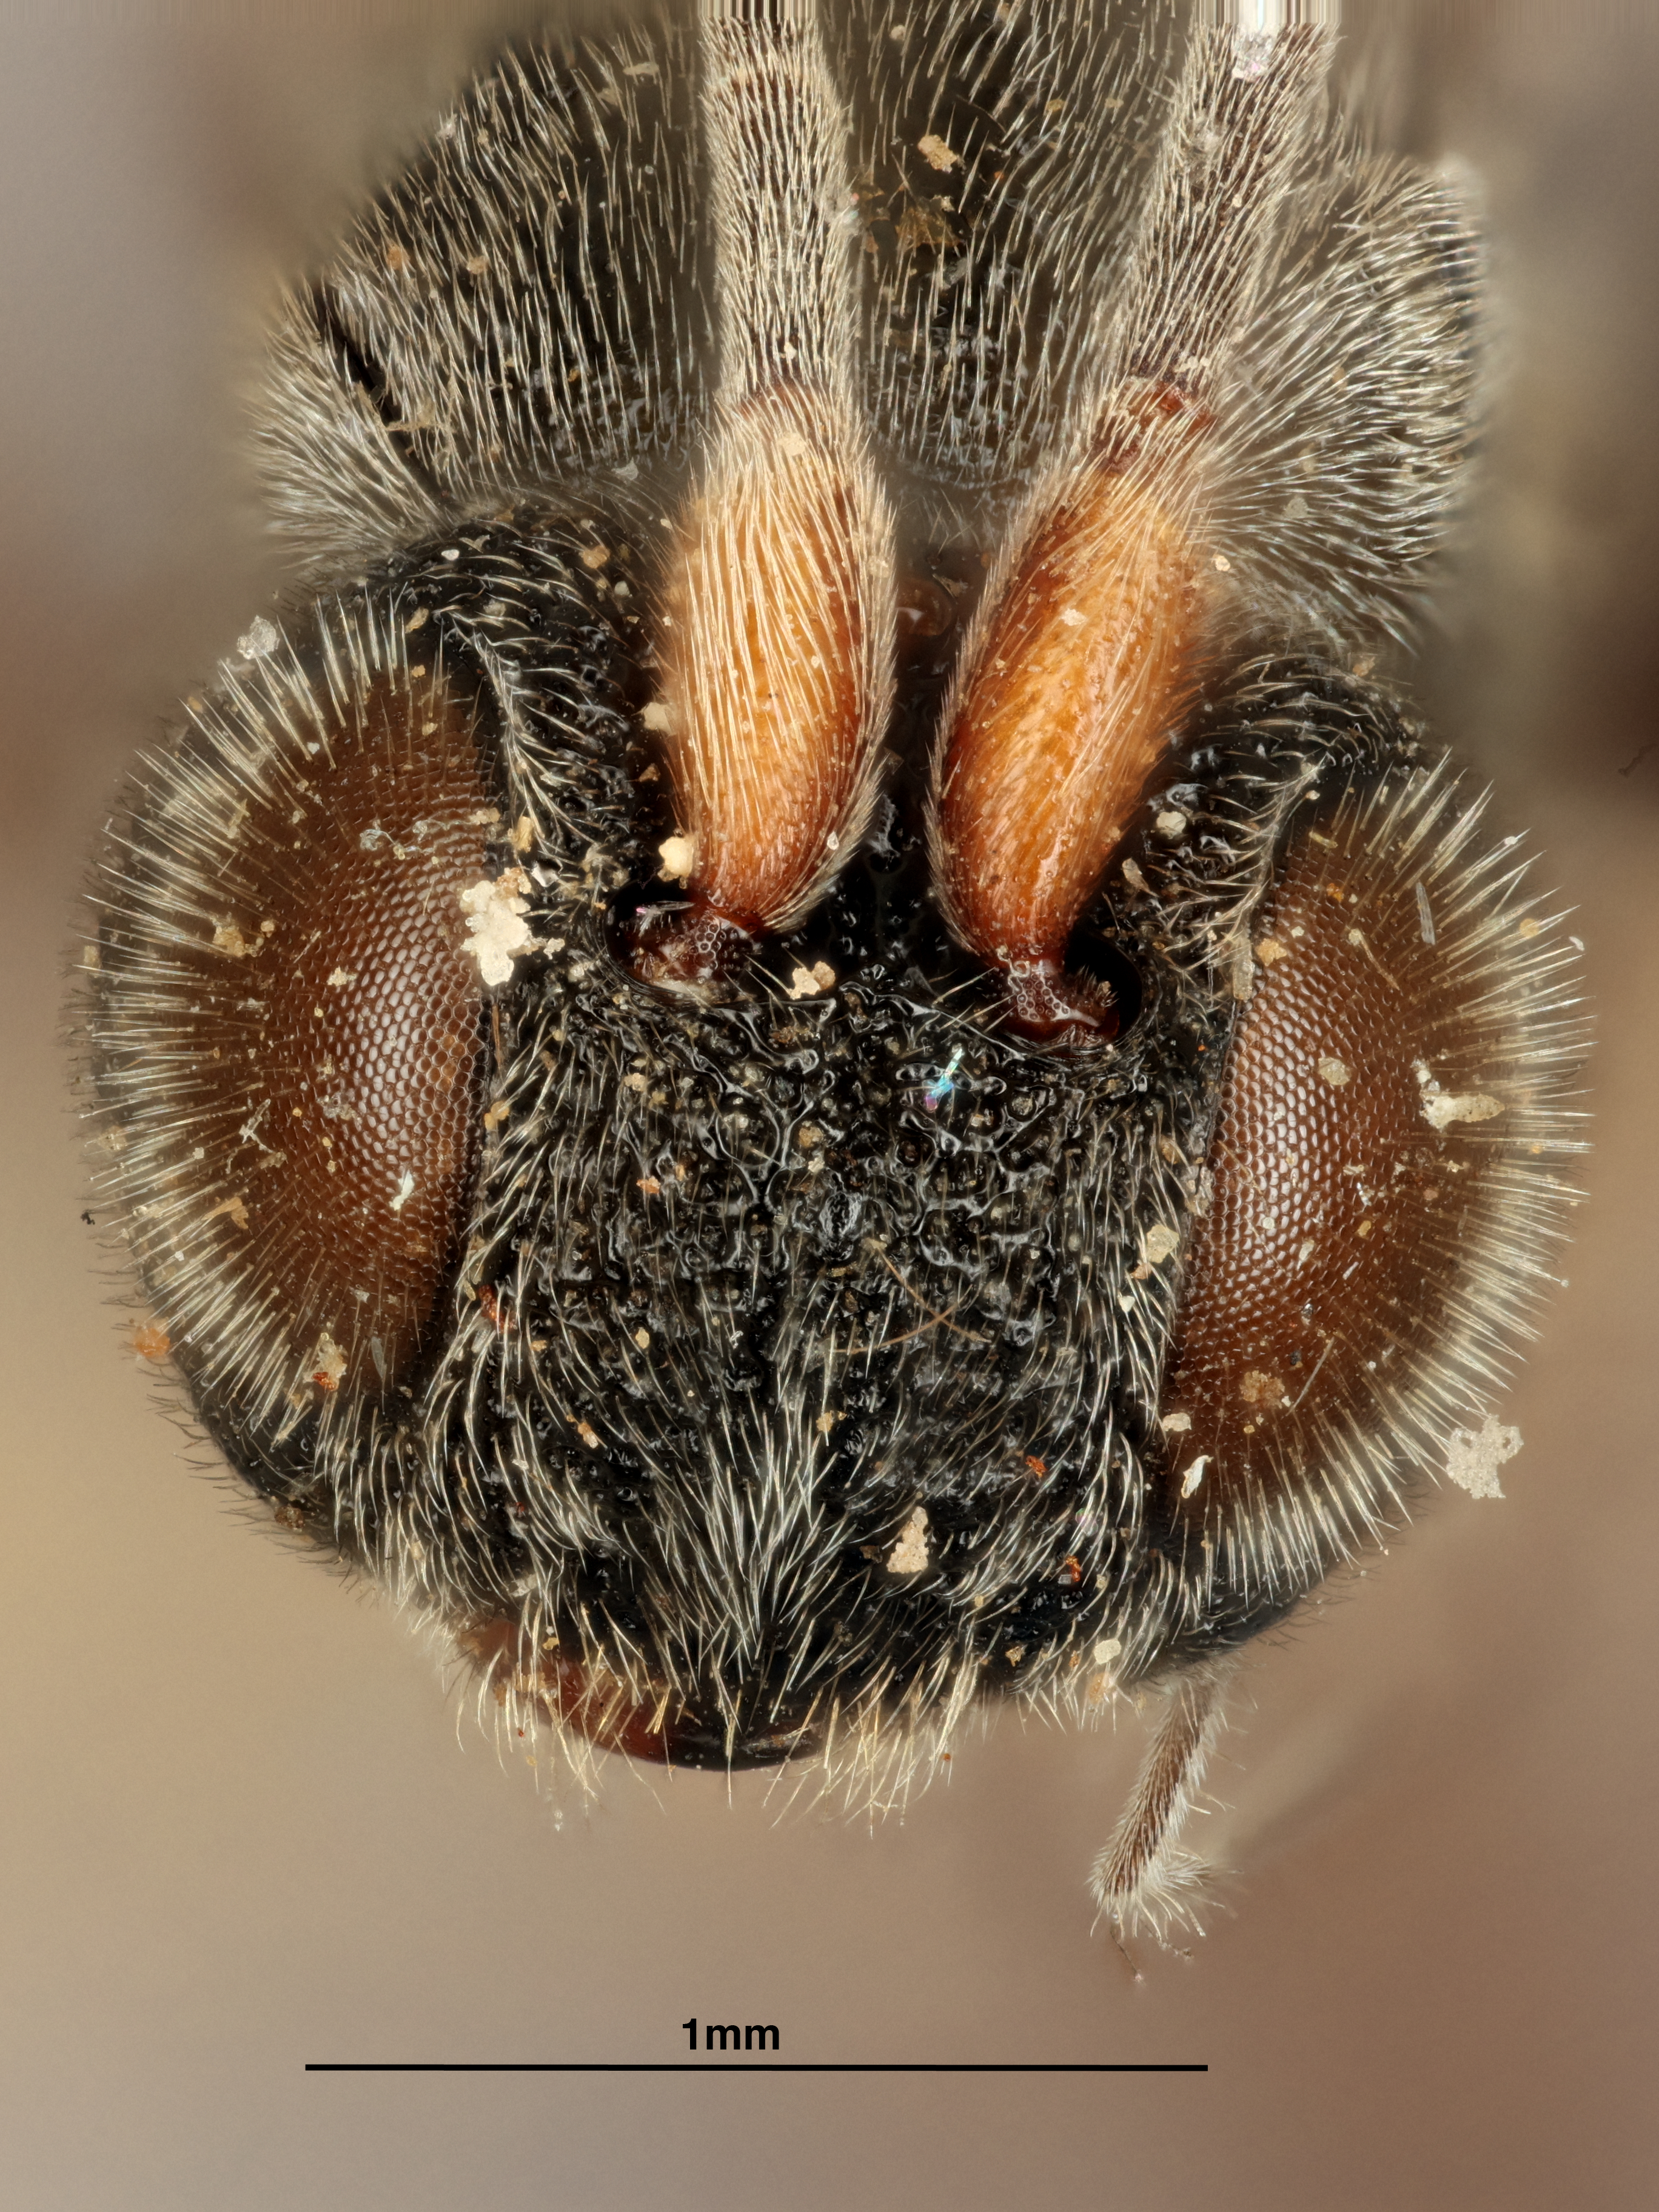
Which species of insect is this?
Cubochelonus tagalicus
